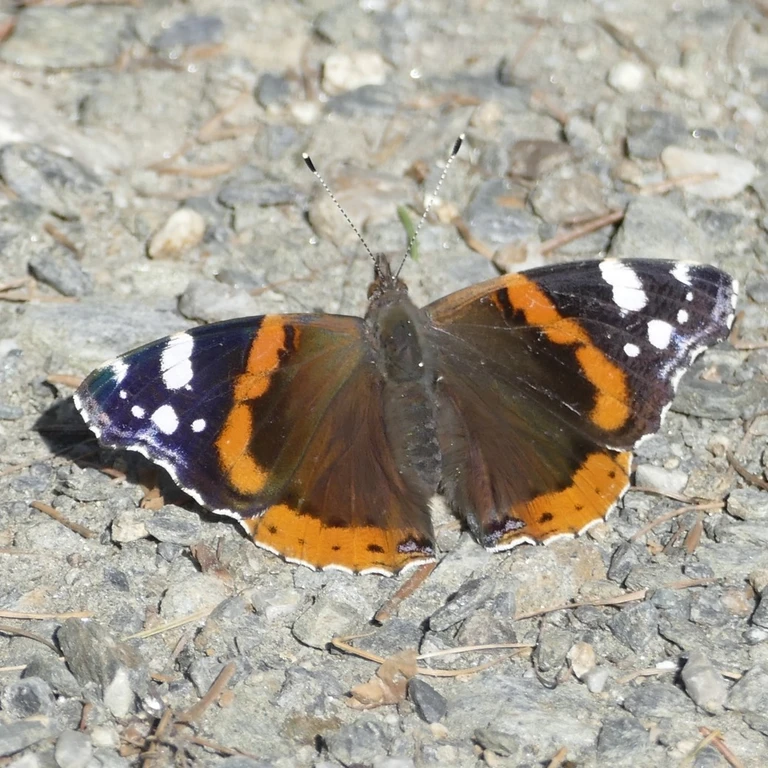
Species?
Vanessa atalanta
